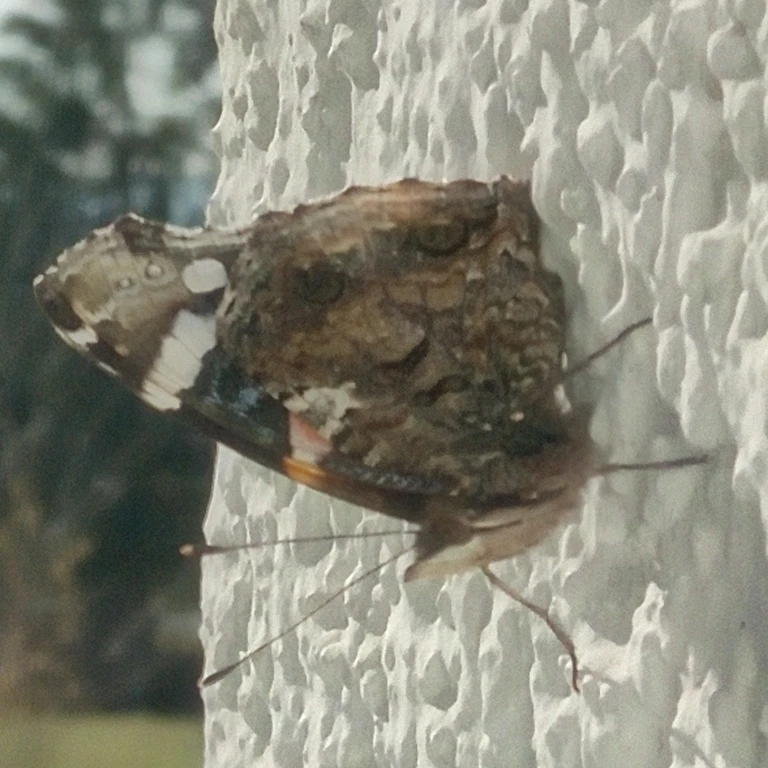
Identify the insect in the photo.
Vanessa atalanta
